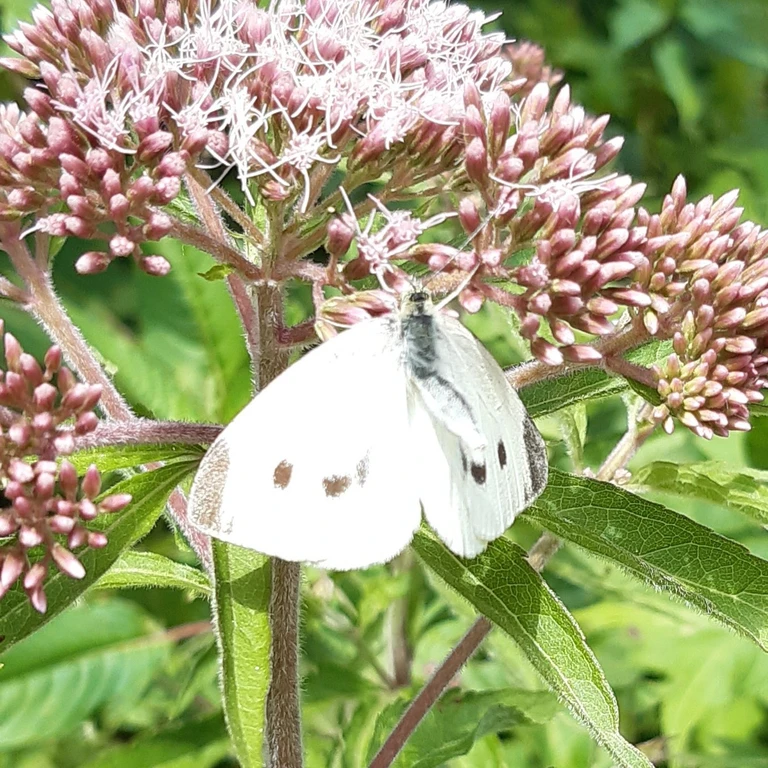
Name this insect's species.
Pieris rapae
